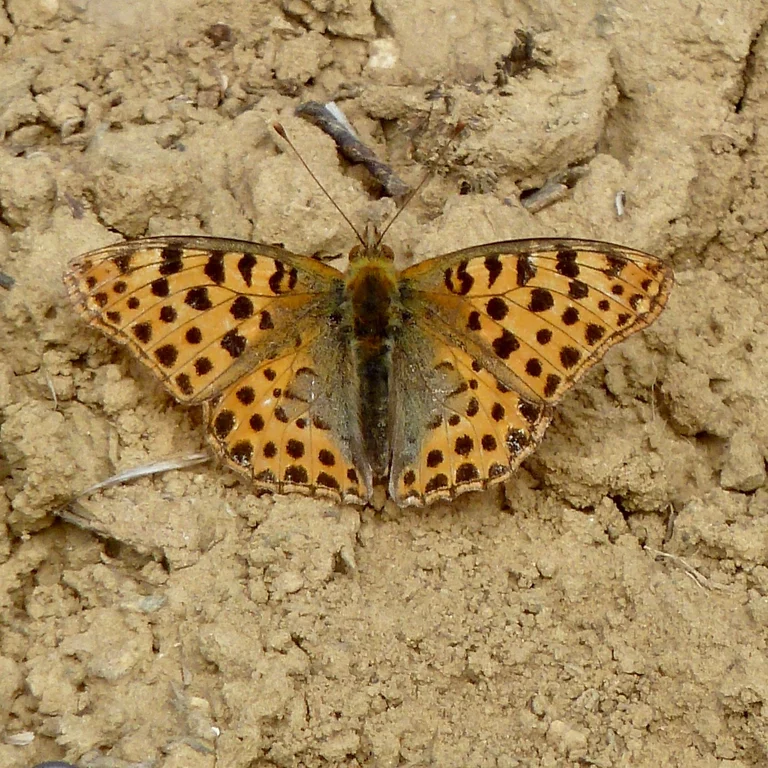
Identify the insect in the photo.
Issoria lathonia
